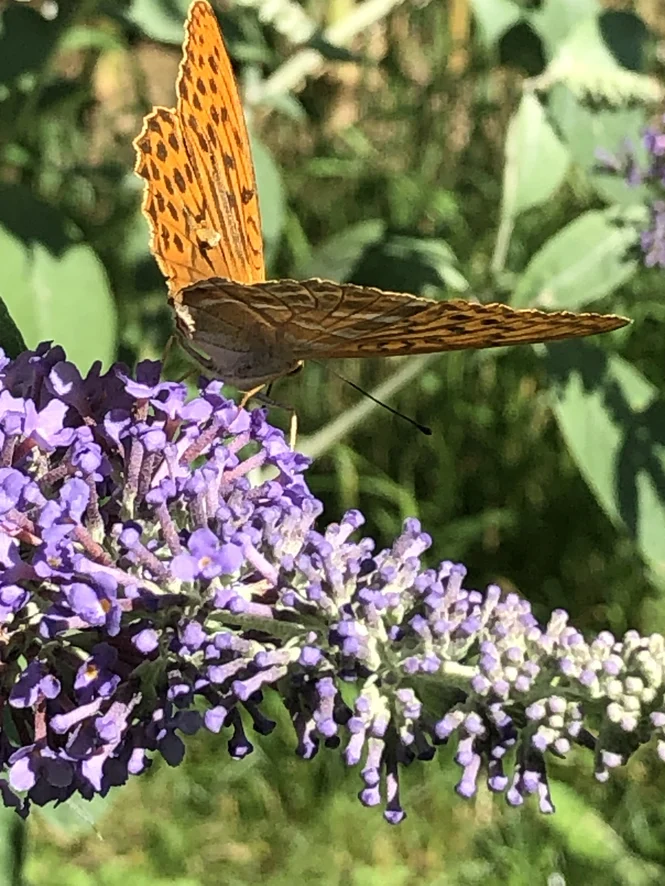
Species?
Argynnis paphia
